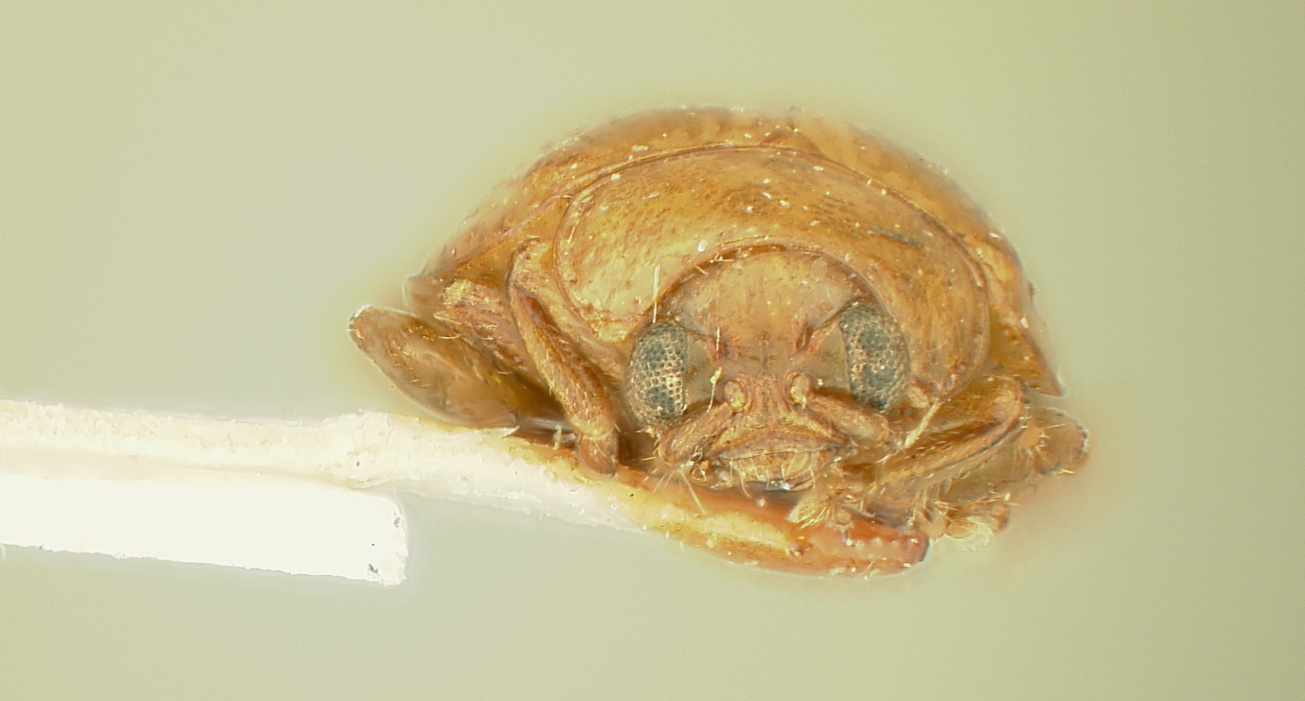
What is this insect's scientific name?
Erystus borneensis
